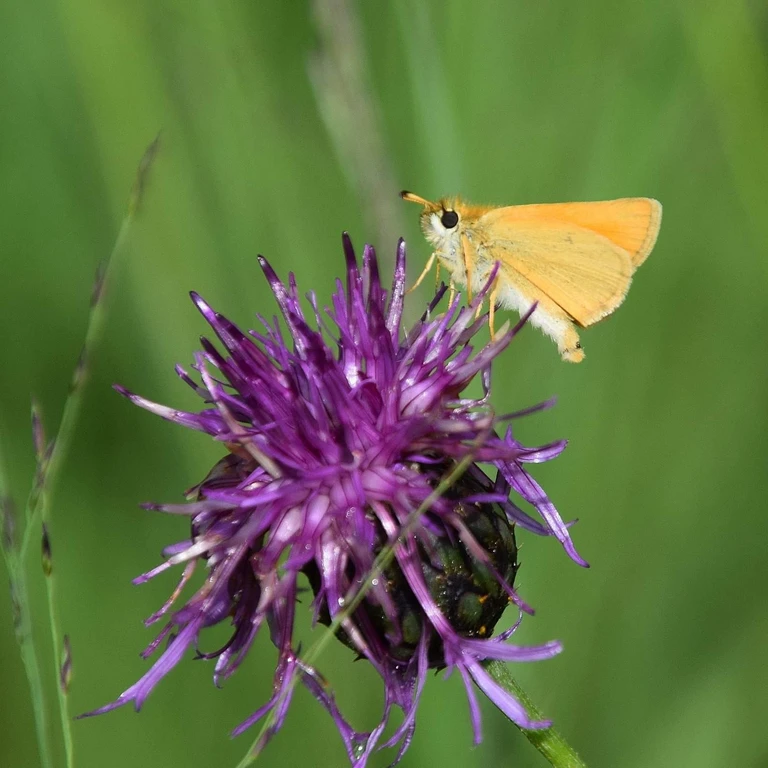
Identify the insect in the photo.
Thymelicus lineola
